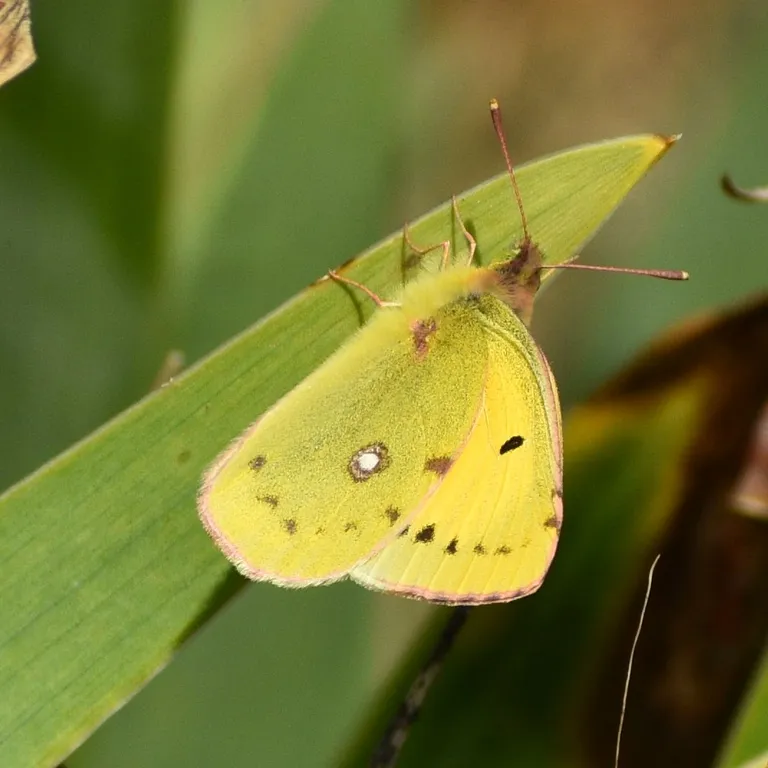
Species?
Colias croceus
